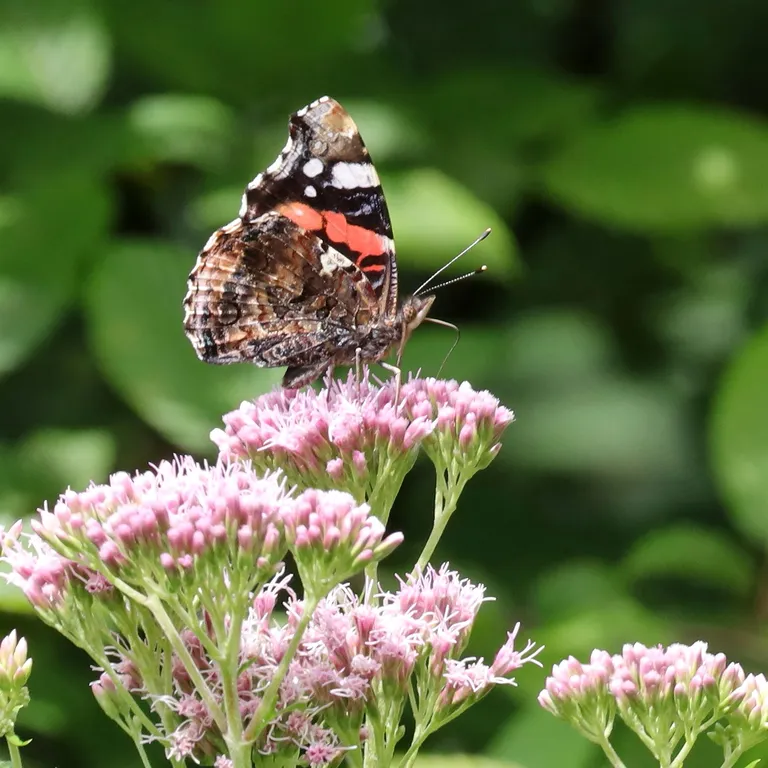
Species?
Vanessa atalanta
